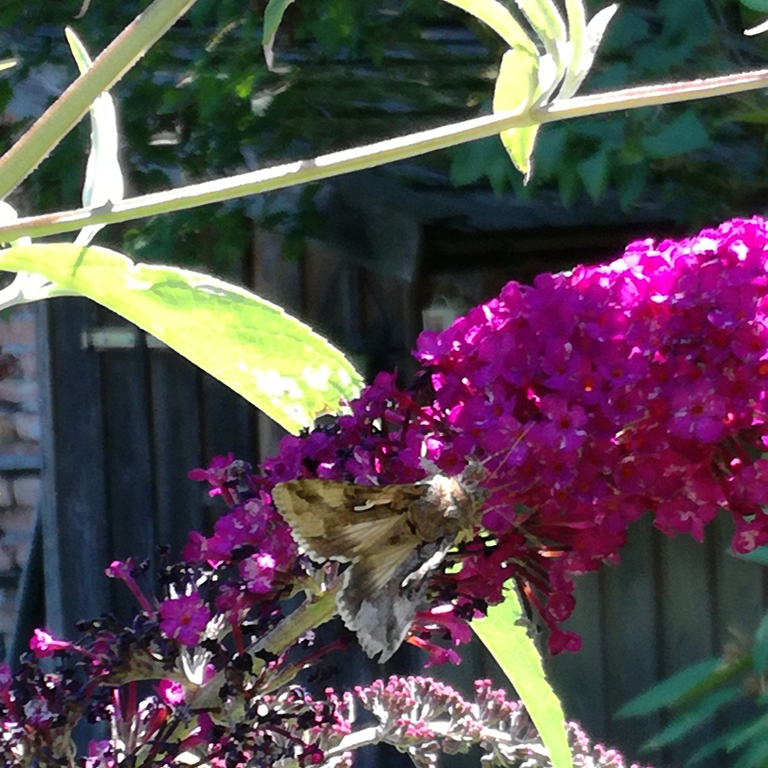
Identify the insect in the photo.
Autographa gamma
